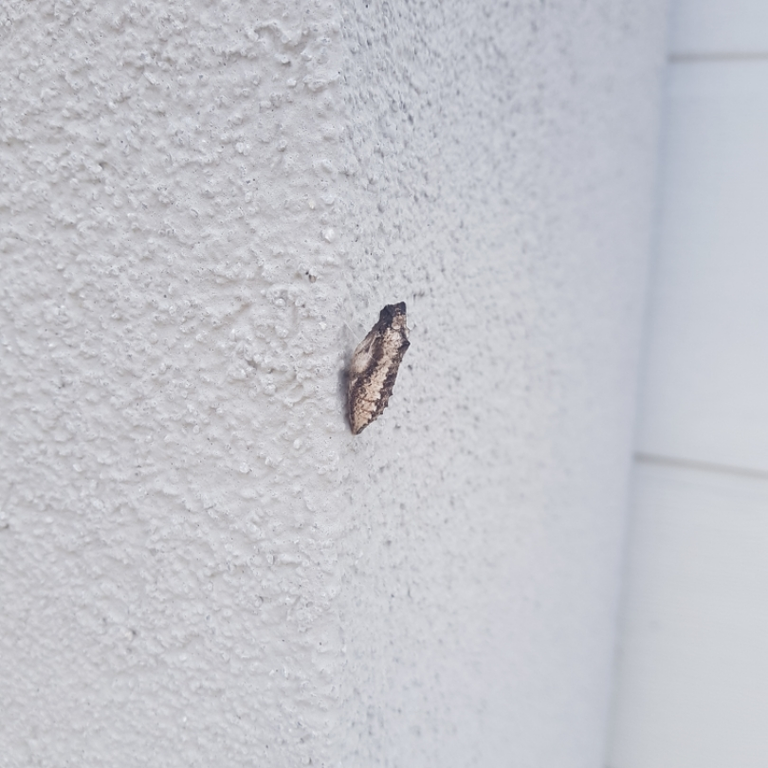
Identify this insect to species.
Papilio machaon
